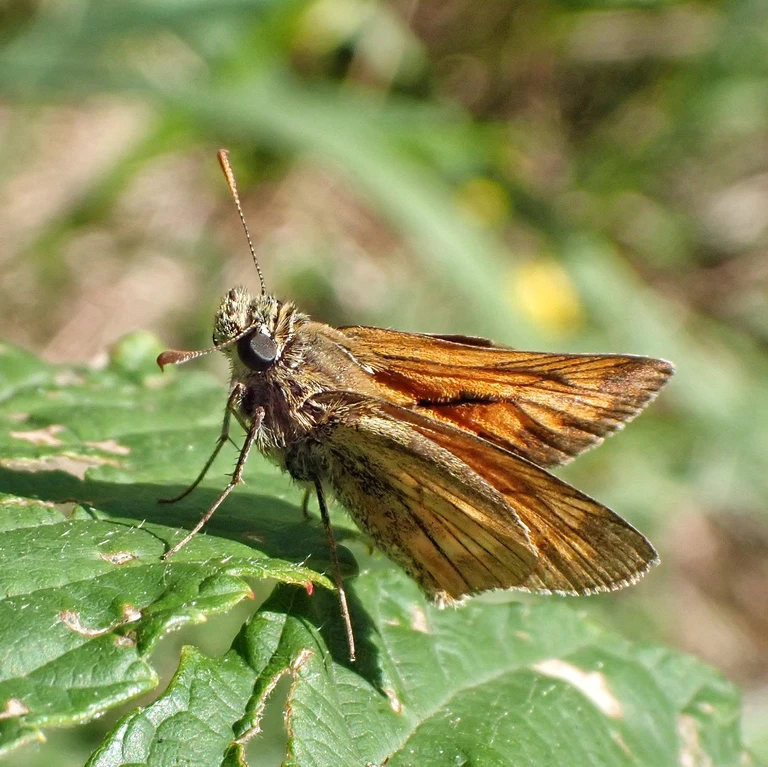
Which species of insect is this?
Ochlodes sylvanus (also Ochlodes venata)
